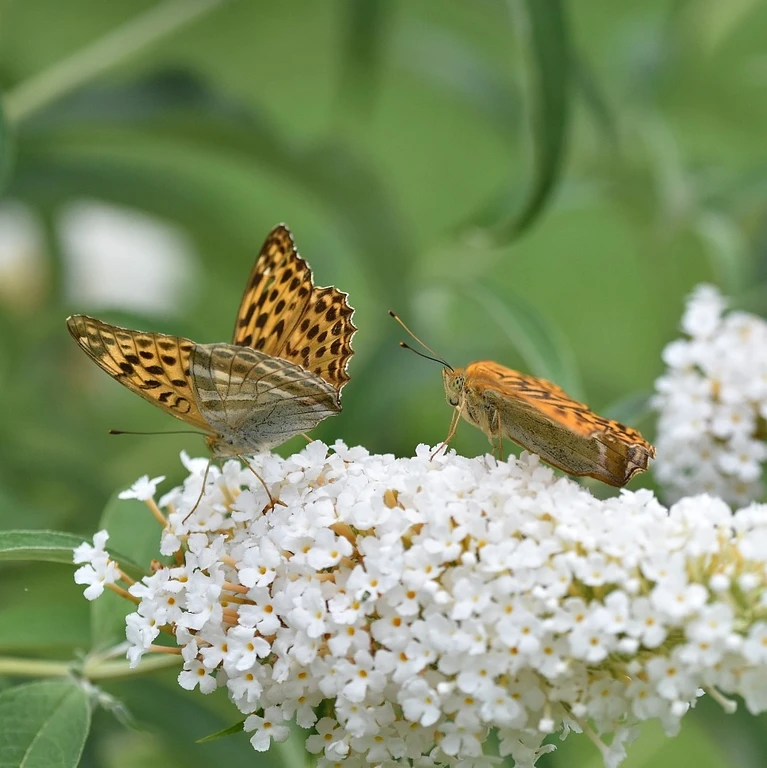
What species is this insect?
Argynnis paphia
